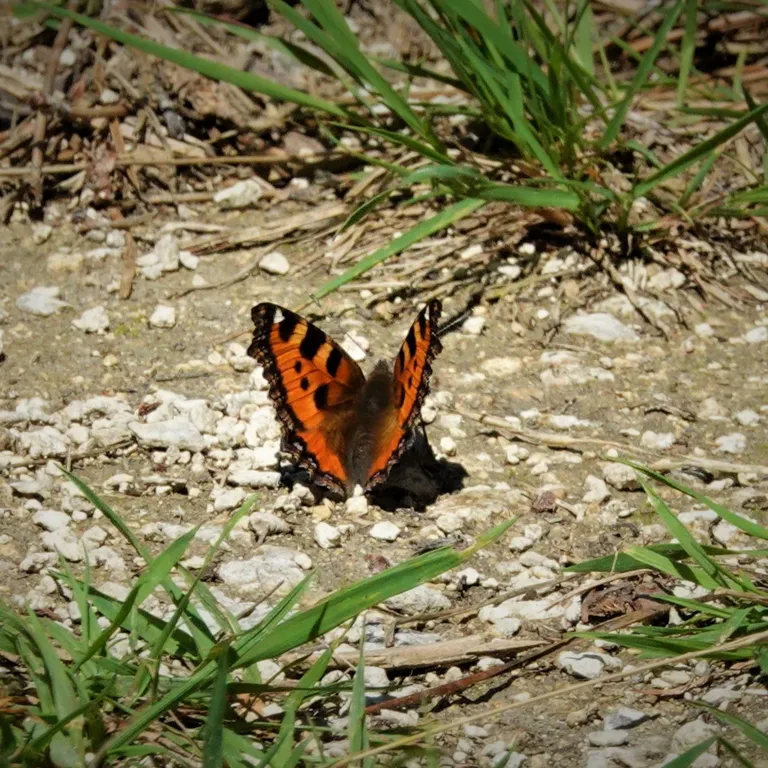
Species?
Aglais urticae
